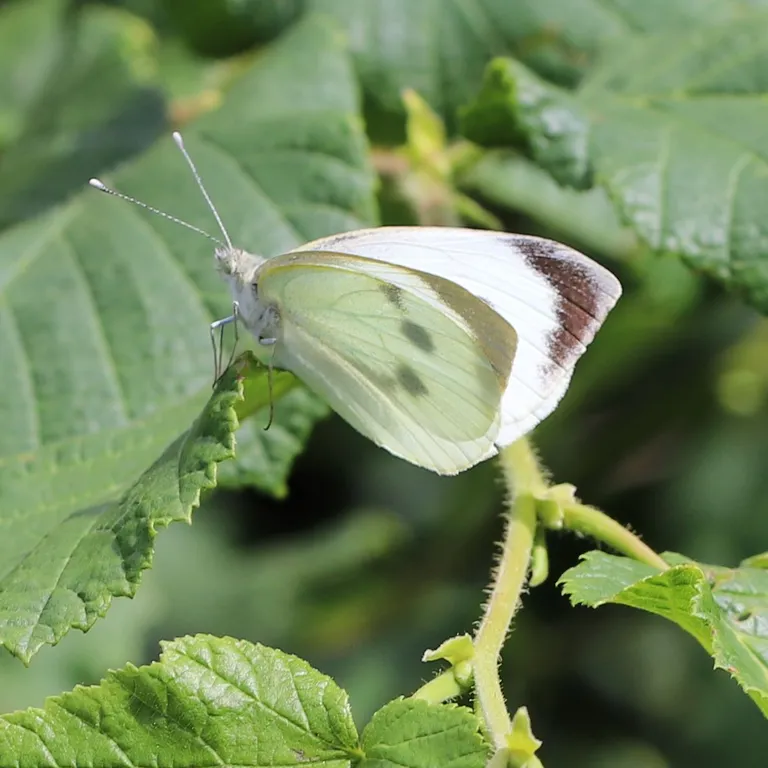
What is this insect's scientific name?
Pieris brassicae
